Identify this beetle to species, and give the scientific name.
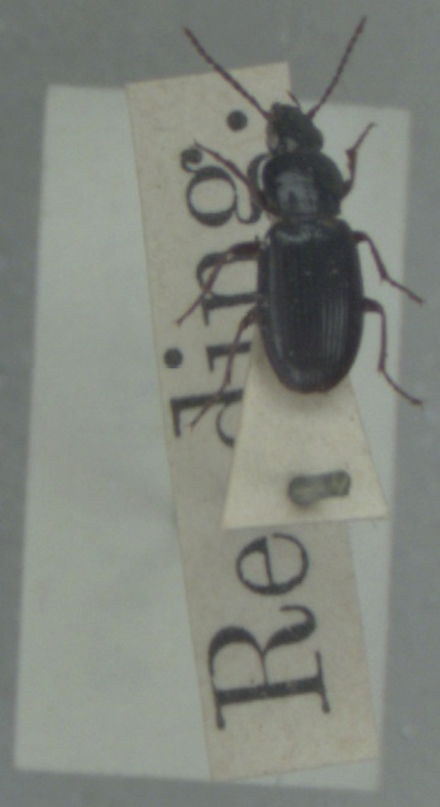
Pterostichus strenuus
